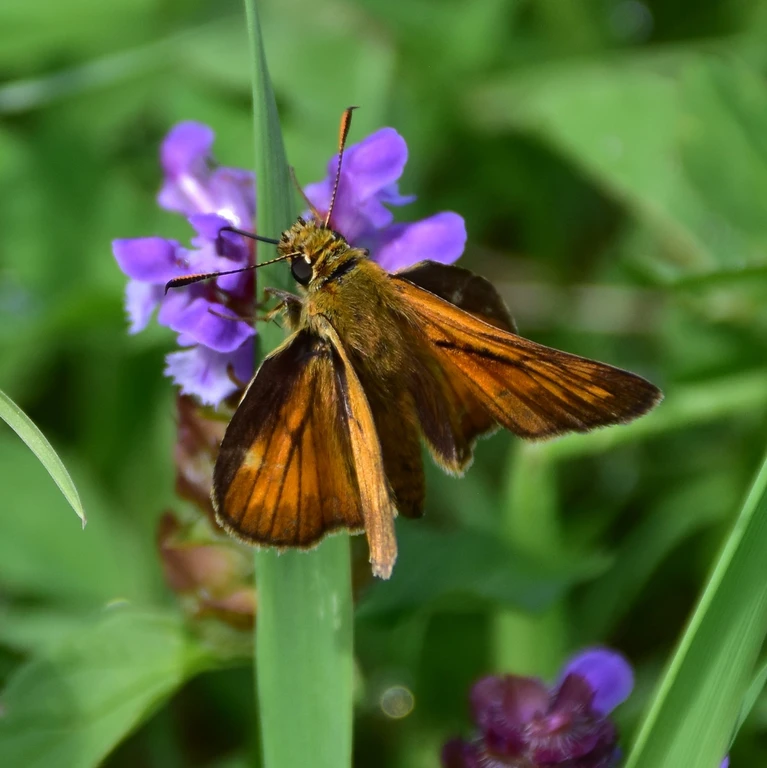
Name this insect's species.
Ochlodes sylvanus (also Ochlodes venata)
